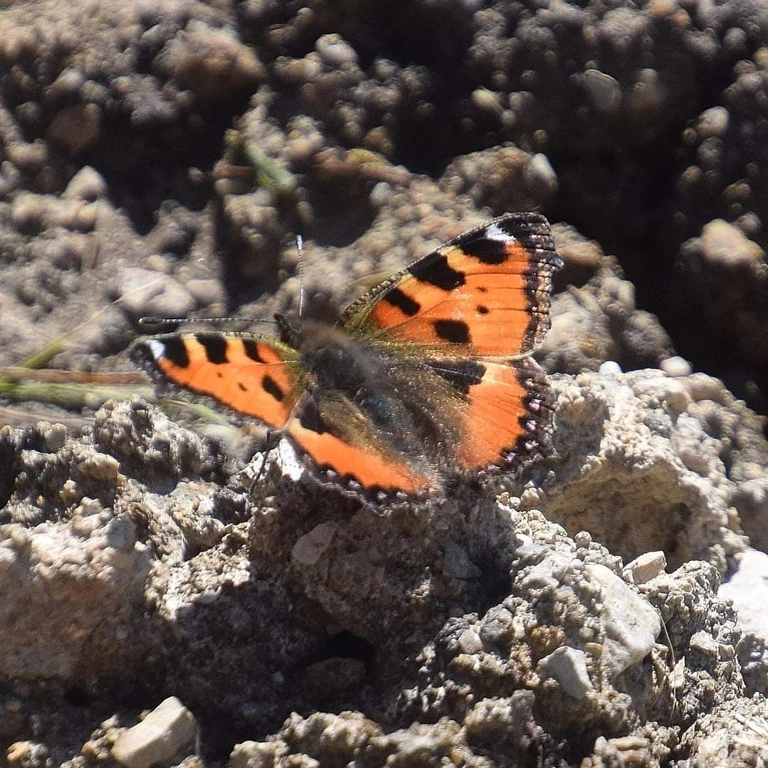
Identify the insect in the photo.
Aglais urticae
